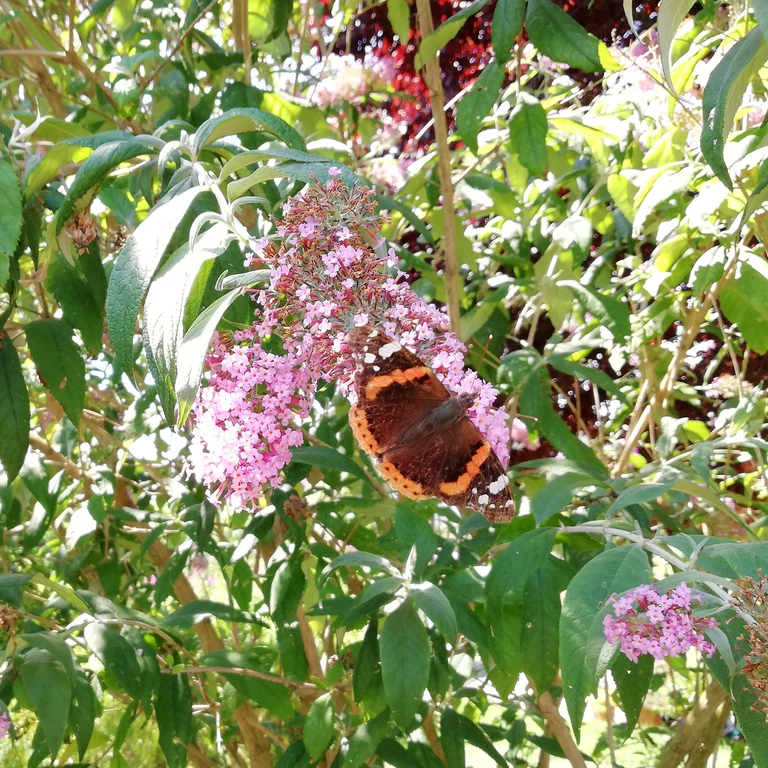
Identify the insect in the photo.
Vanessa atalanta
